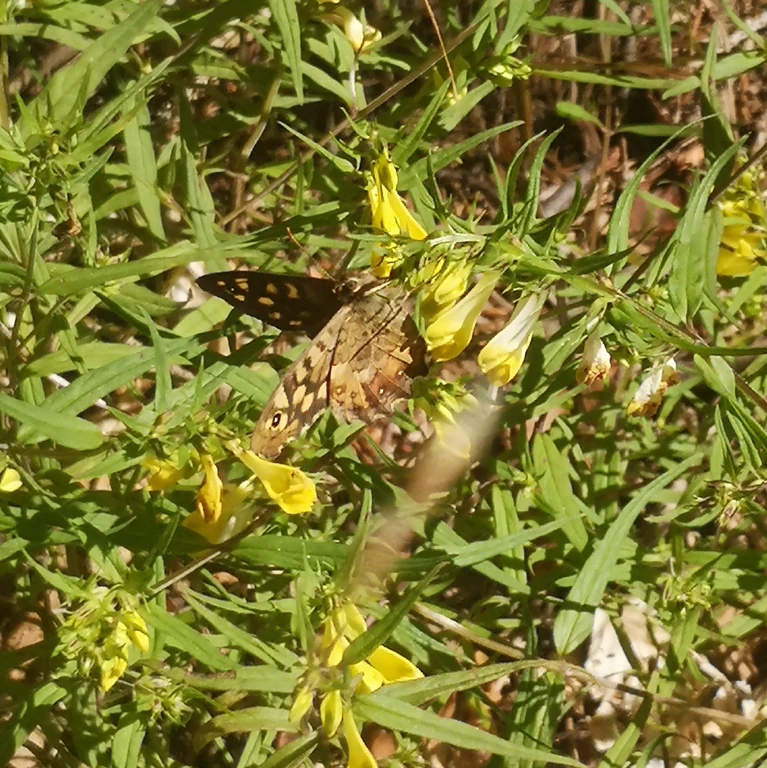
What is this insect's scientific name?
Pararge aegeria
